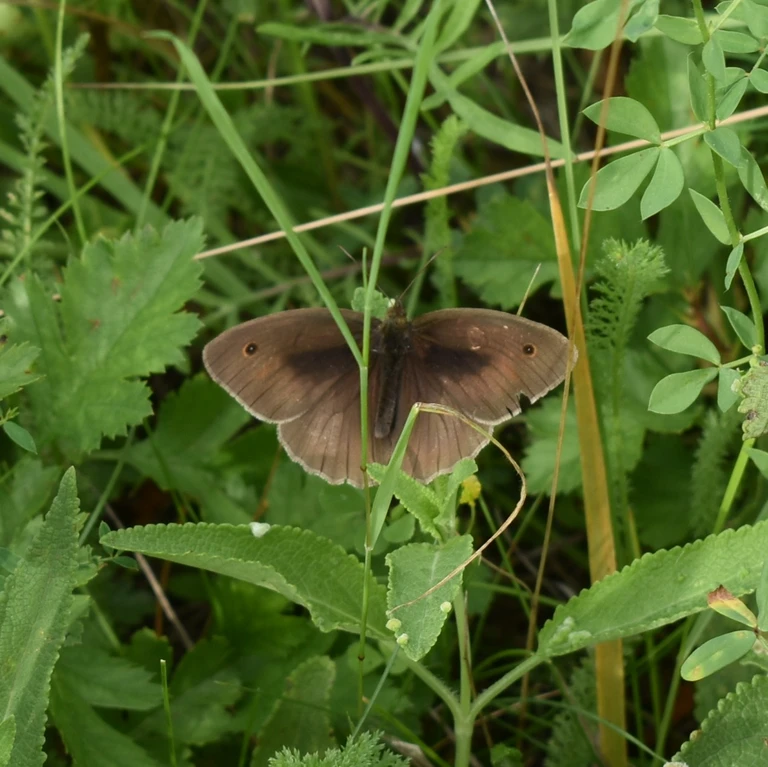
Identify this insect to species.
Maniola jurtina
